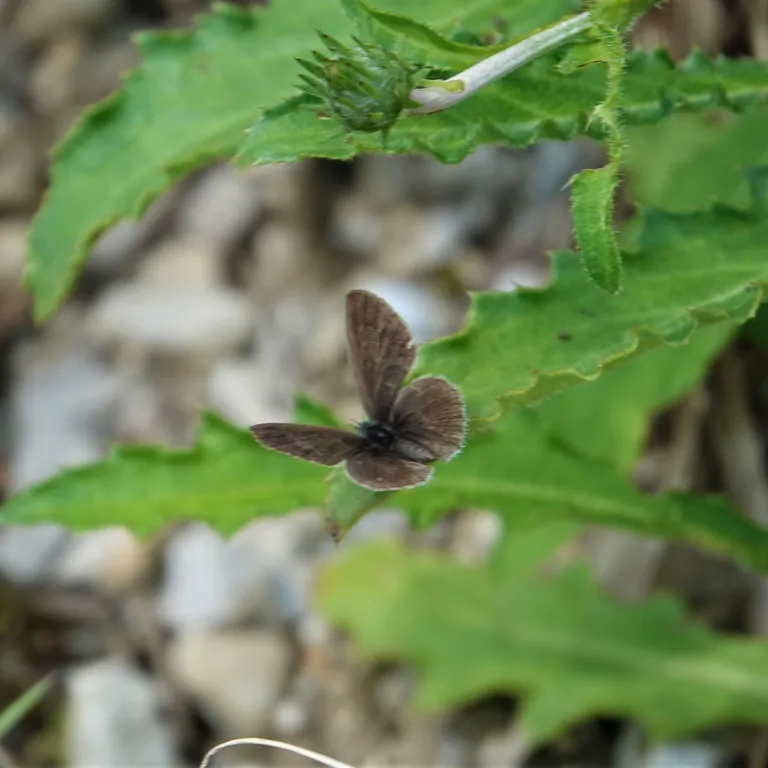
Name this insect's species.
Cupido minimus
